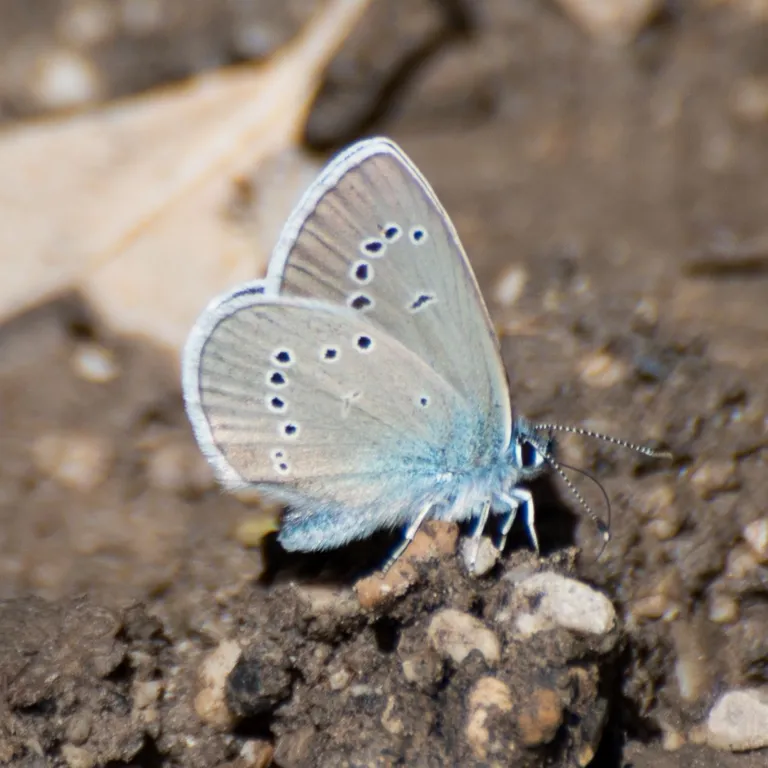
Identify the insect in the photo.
Cyaniris semiargus
